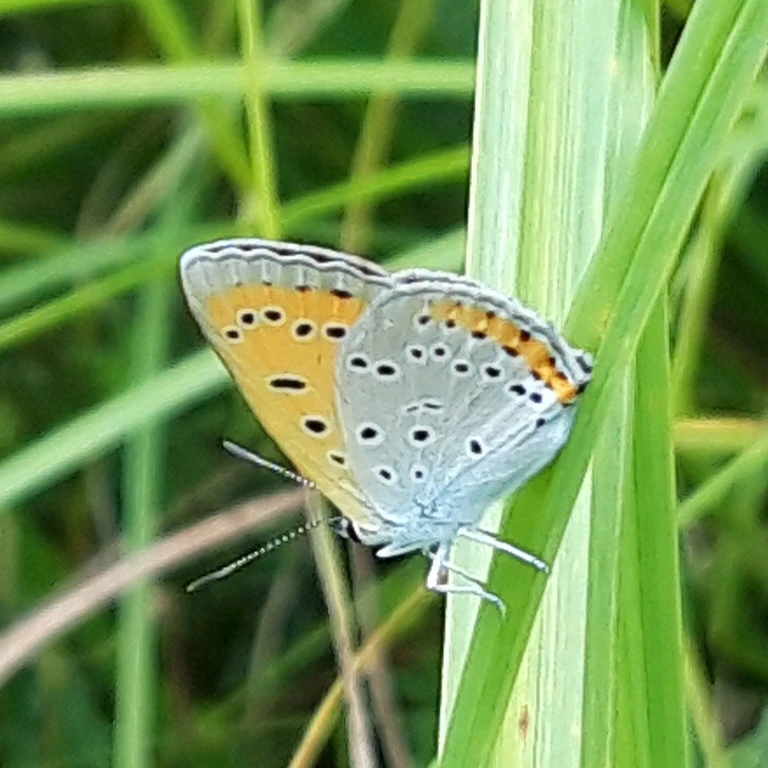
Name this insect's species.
Lycaena dispar
